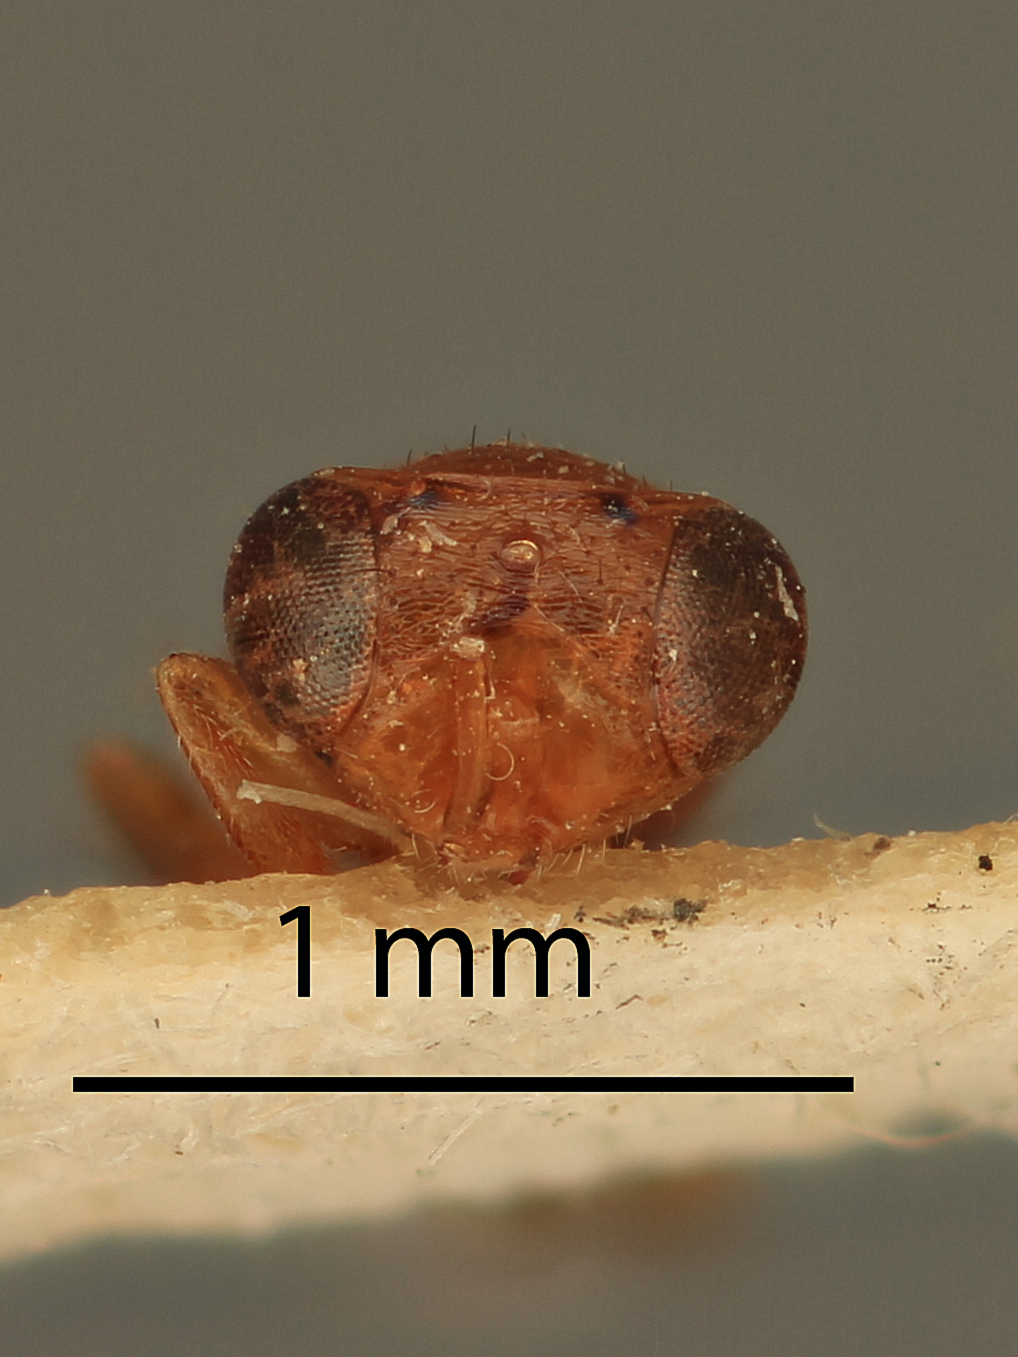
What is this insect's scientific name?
Ophelosia bifasciata
